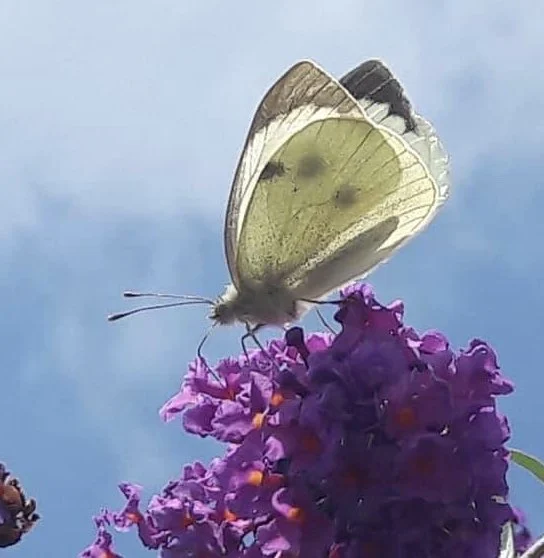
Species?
Pieris brassicae
